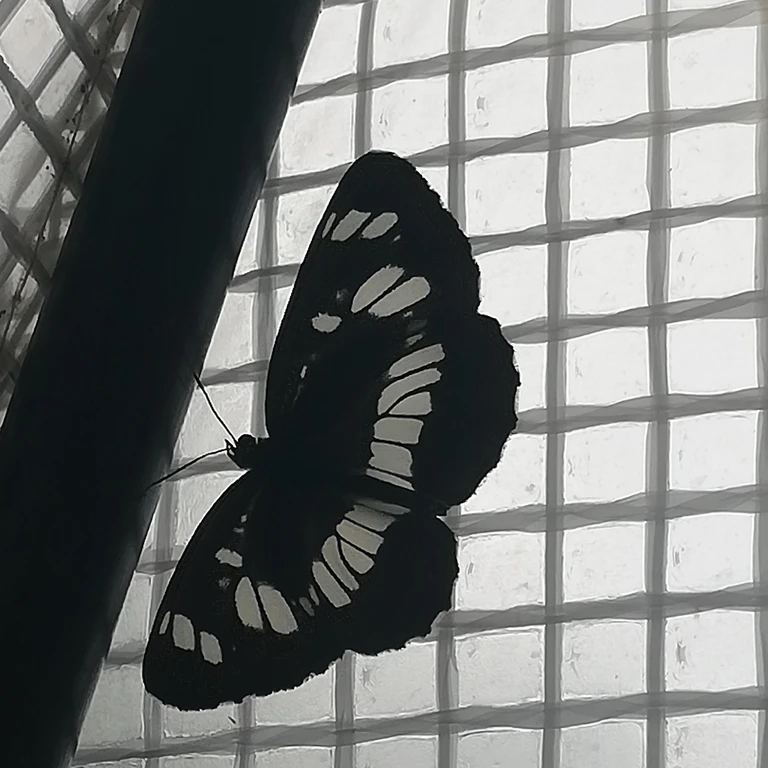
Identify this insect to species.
Neptis rivularis
